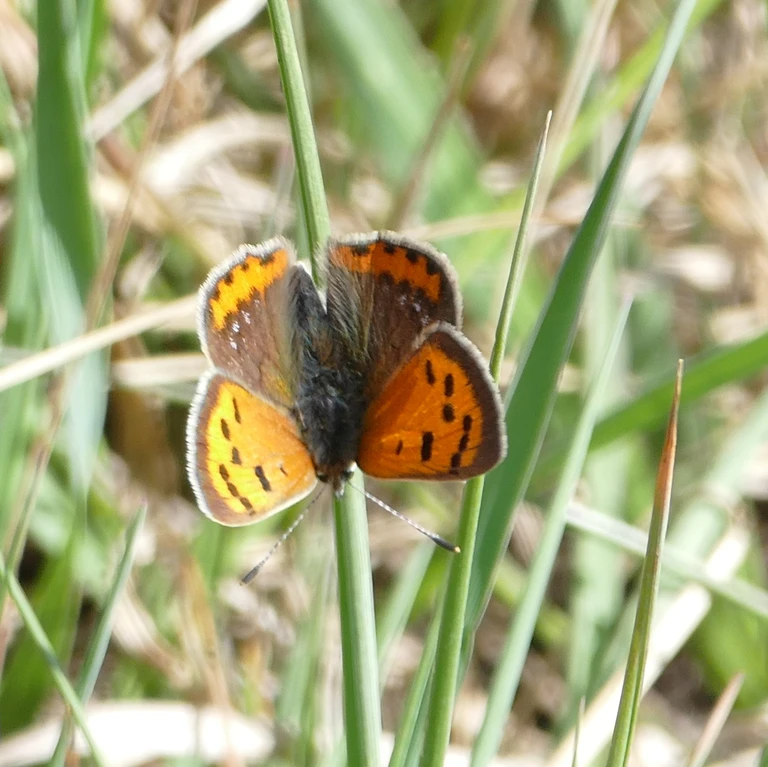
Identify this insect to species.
Lycaena phlaeas
